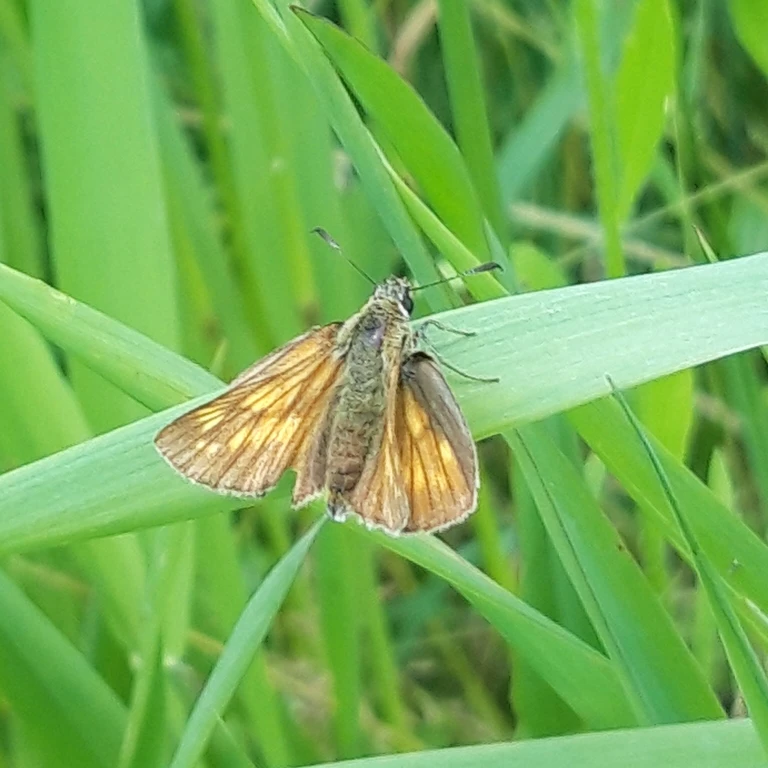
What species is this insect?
Ochlodes sylvanus (also Ochlodes venata)
